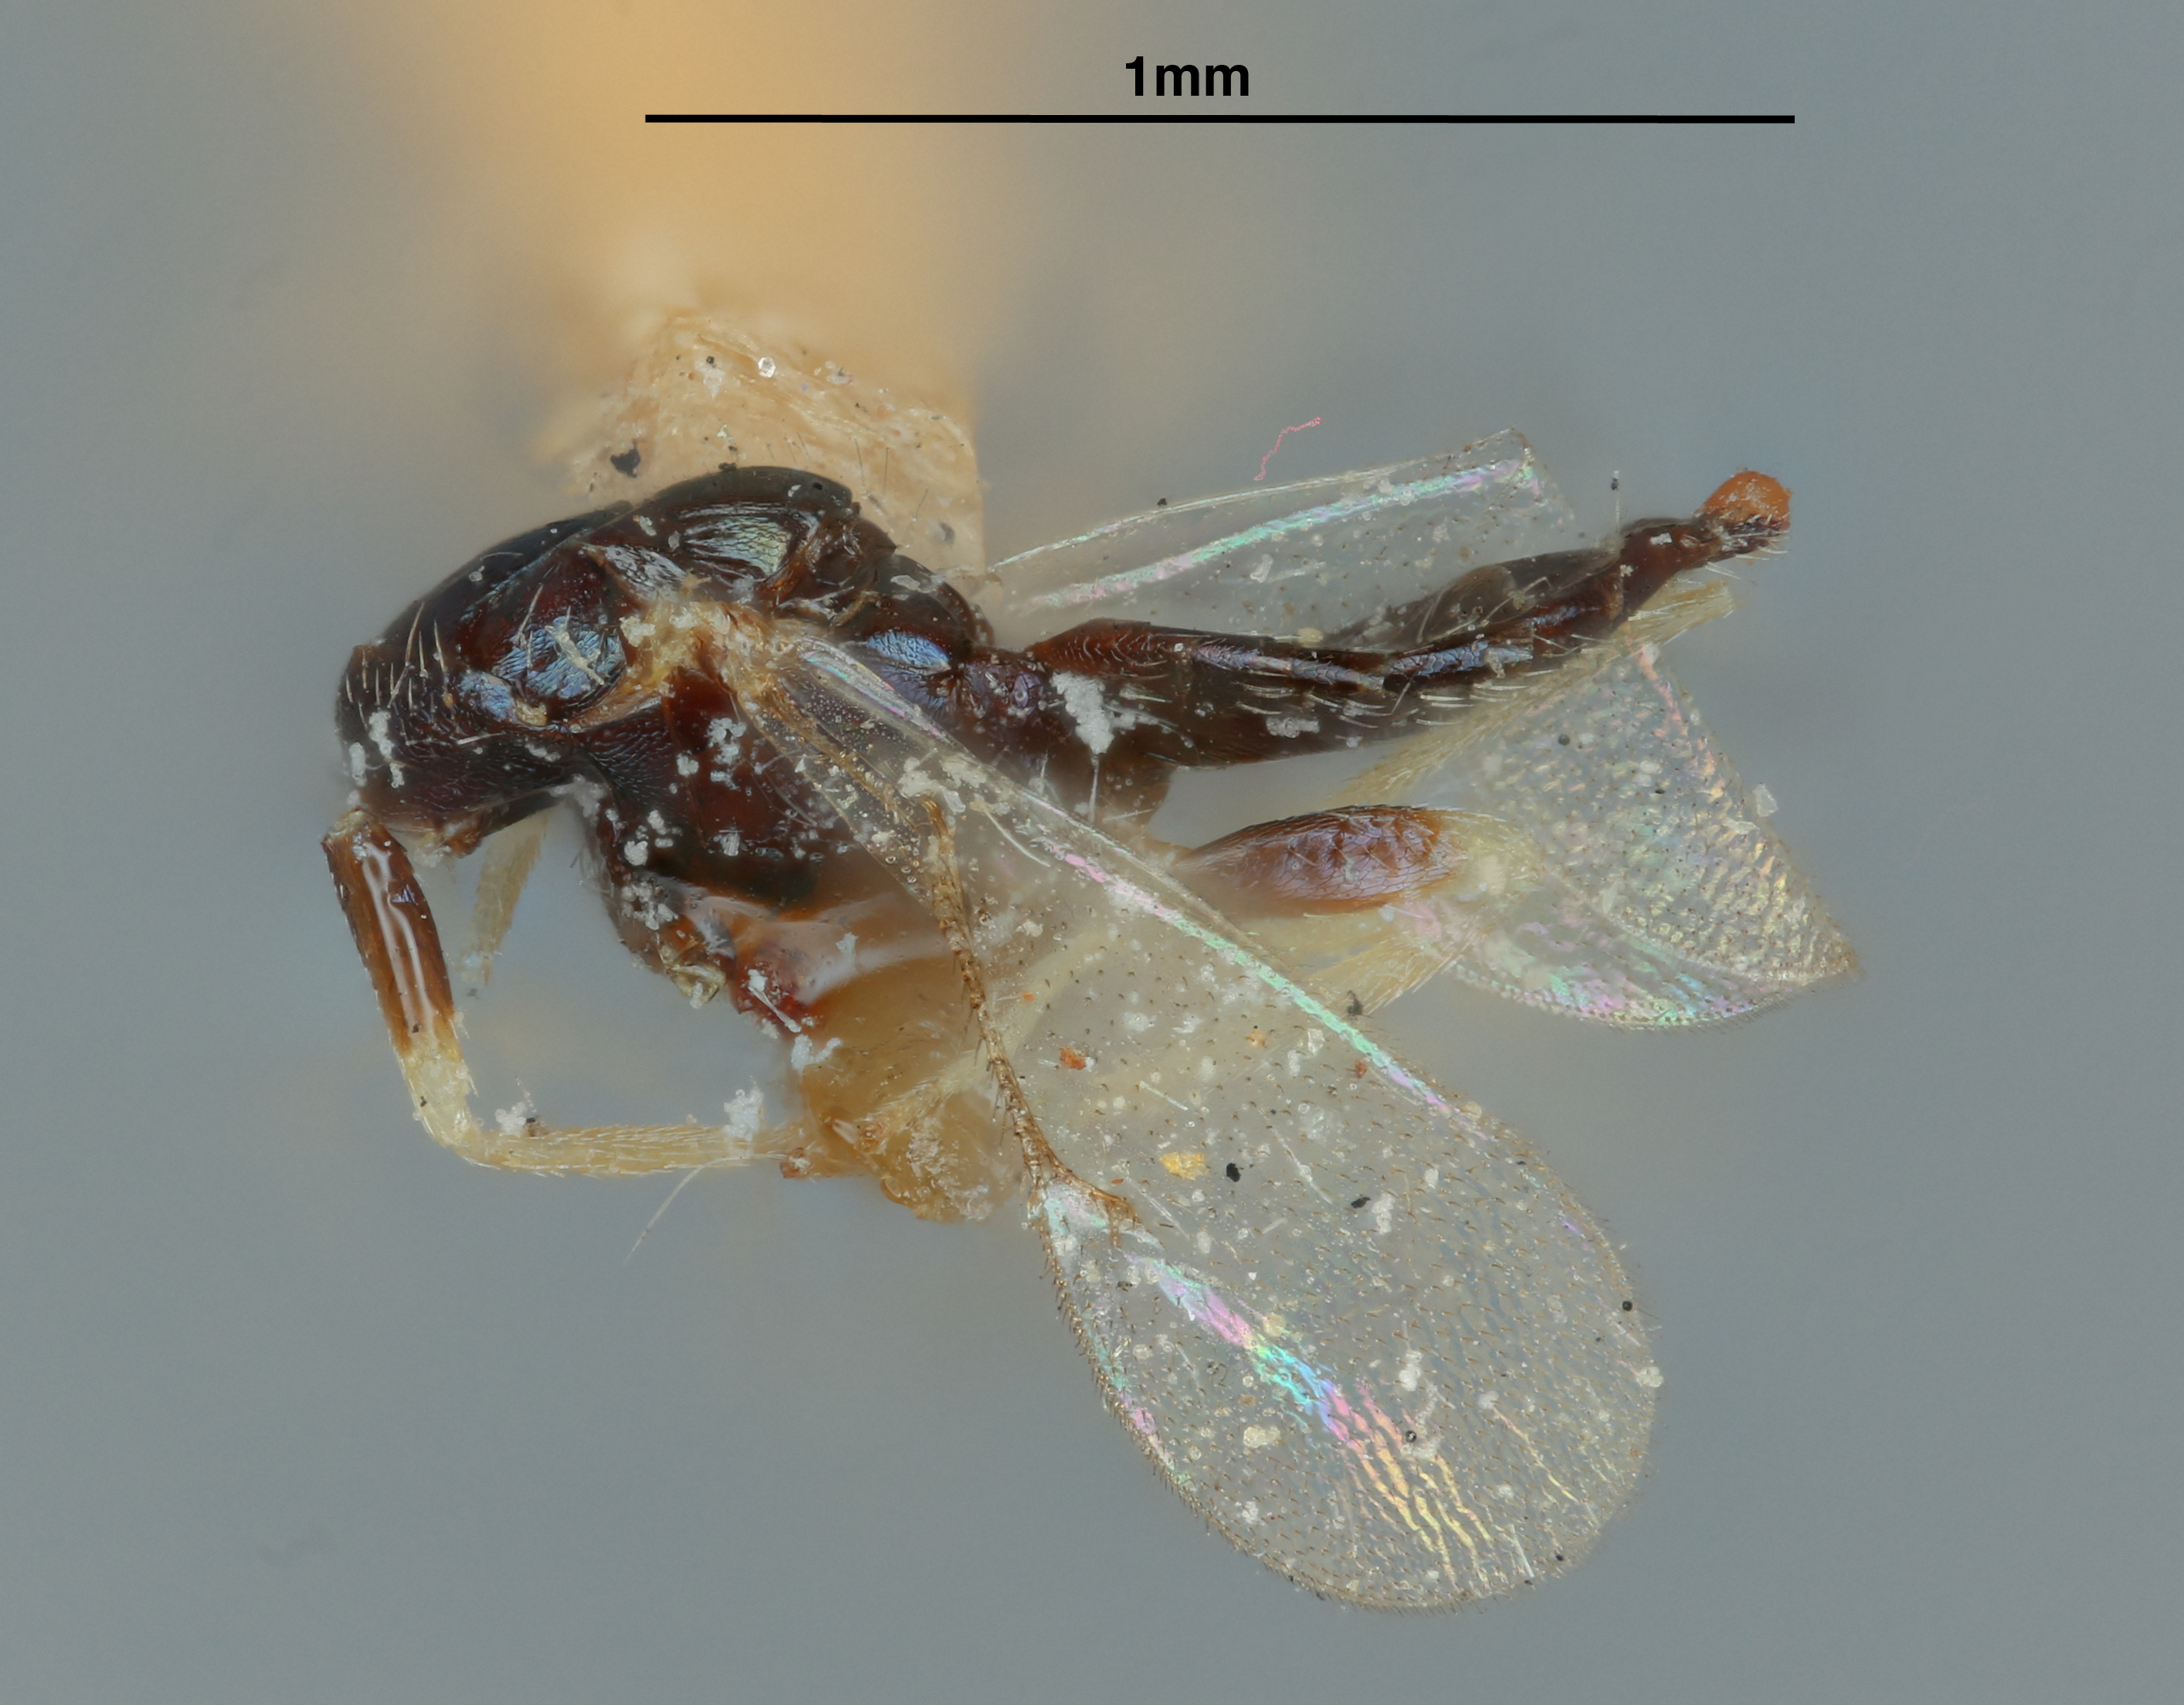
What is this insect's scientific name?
Tetrastichus blepyri
